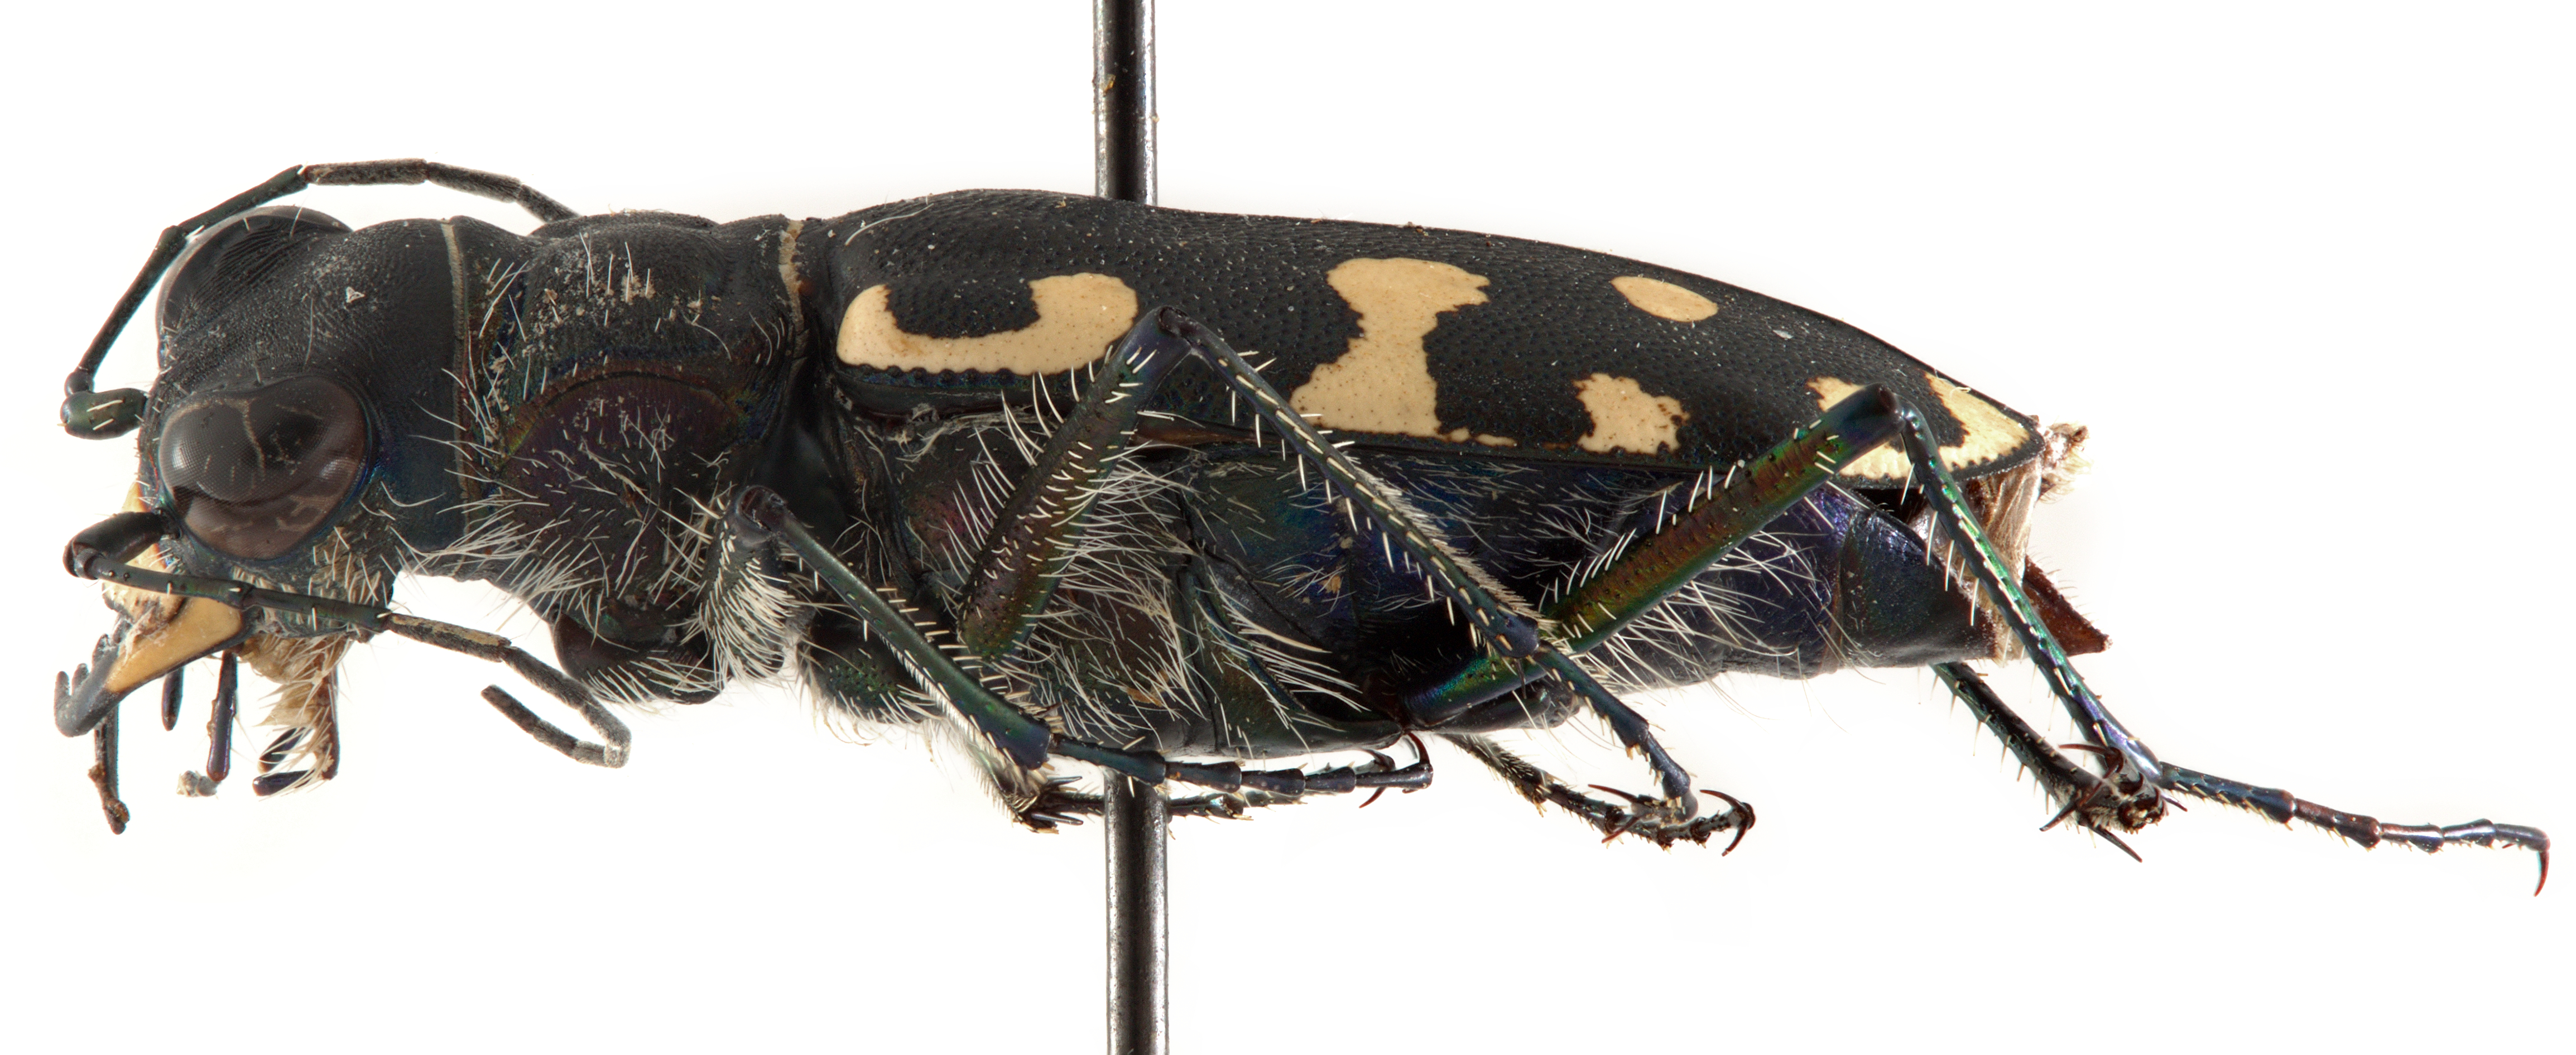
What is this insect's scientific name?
Calomera lunulata (also Lophyridia lunulata)
